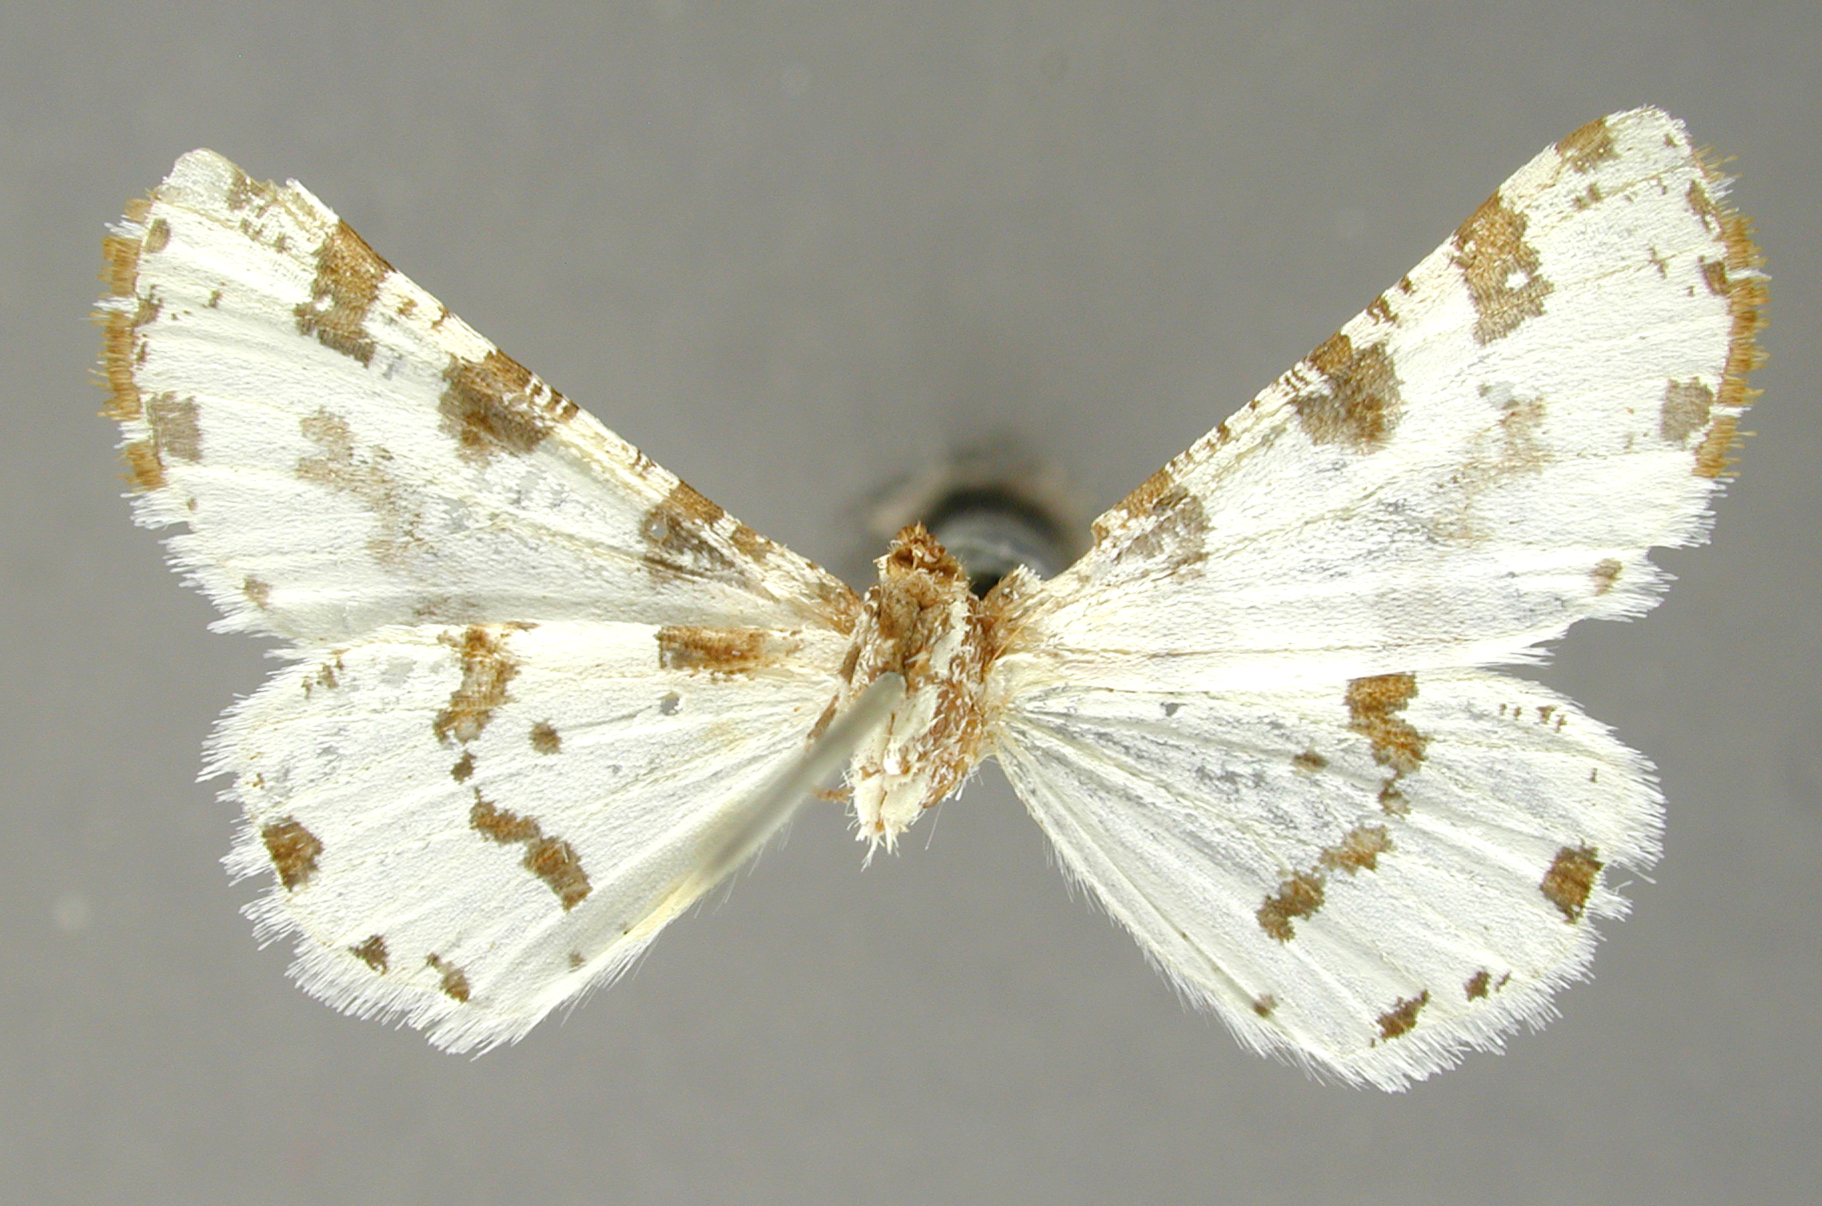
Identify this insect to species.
Arizela dulcis
